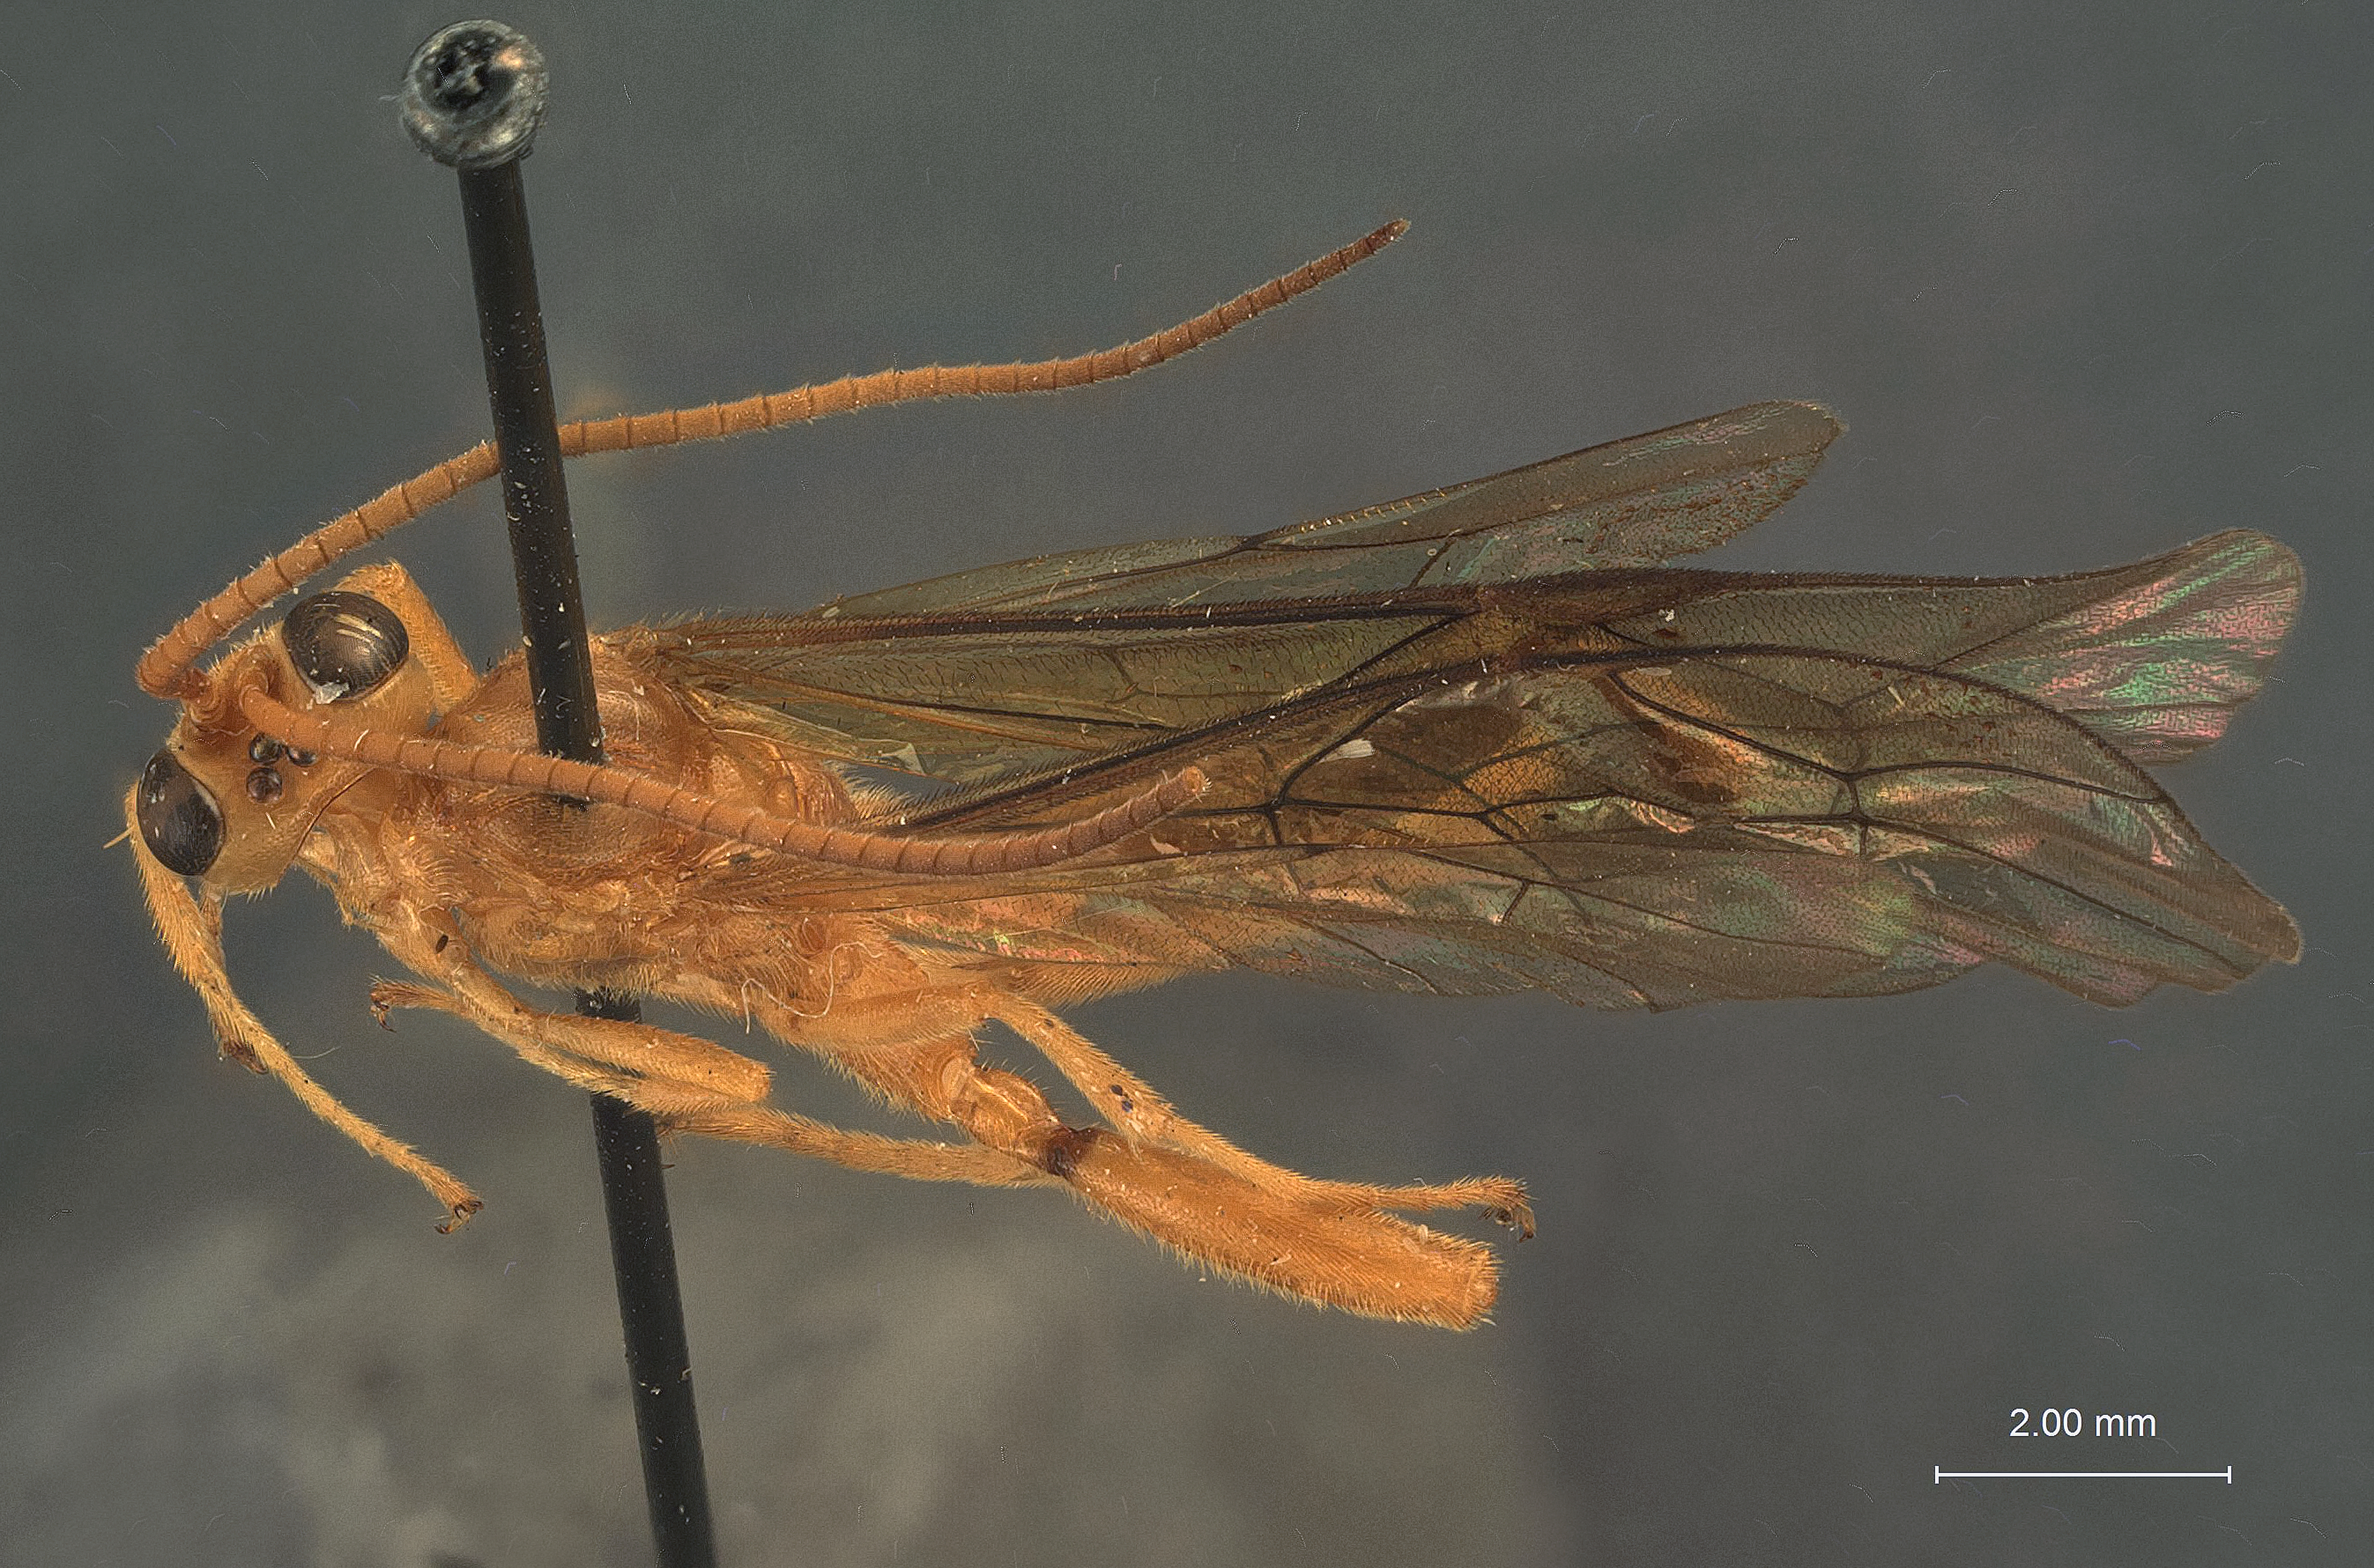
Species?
Yezoceryx walkleyae
